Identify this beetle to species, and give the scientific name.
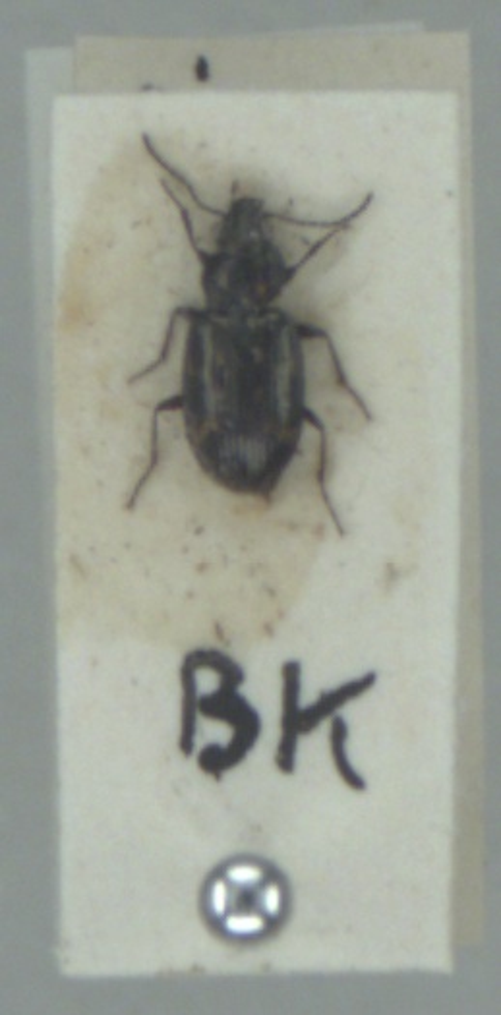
Bembidion obliquum
